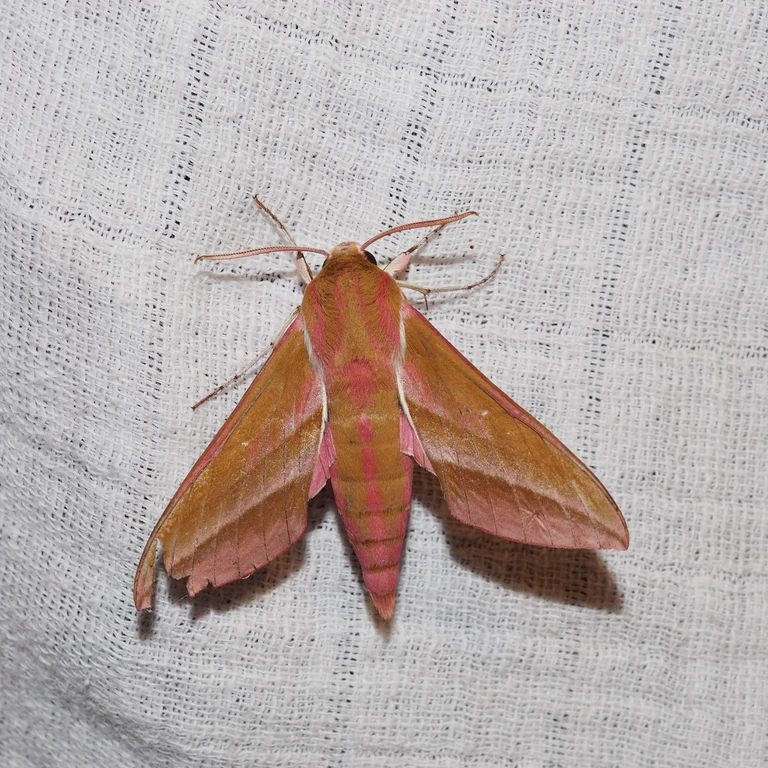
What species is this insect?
Deilephila elpenor
